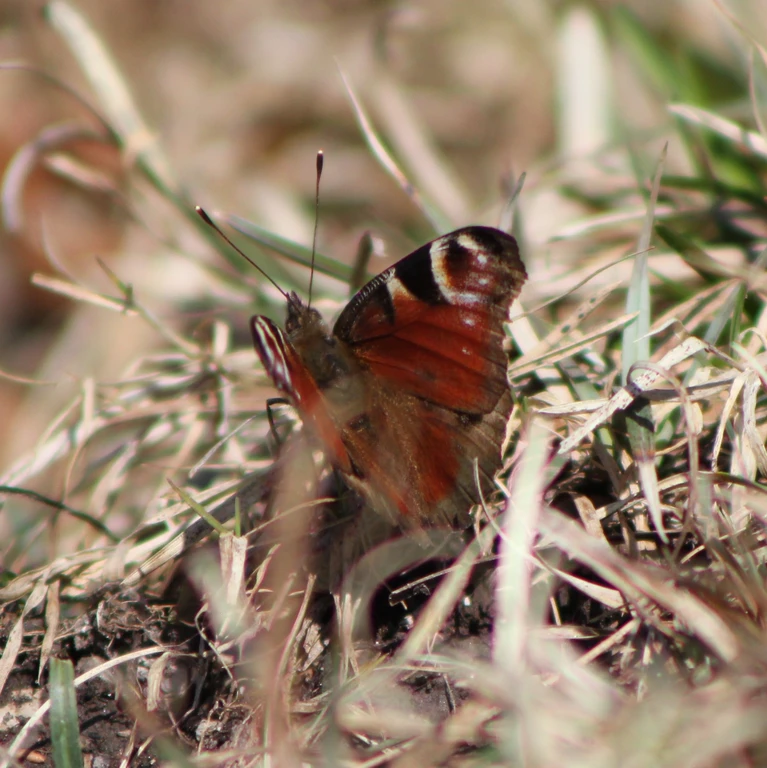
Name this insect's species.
Aglais io
